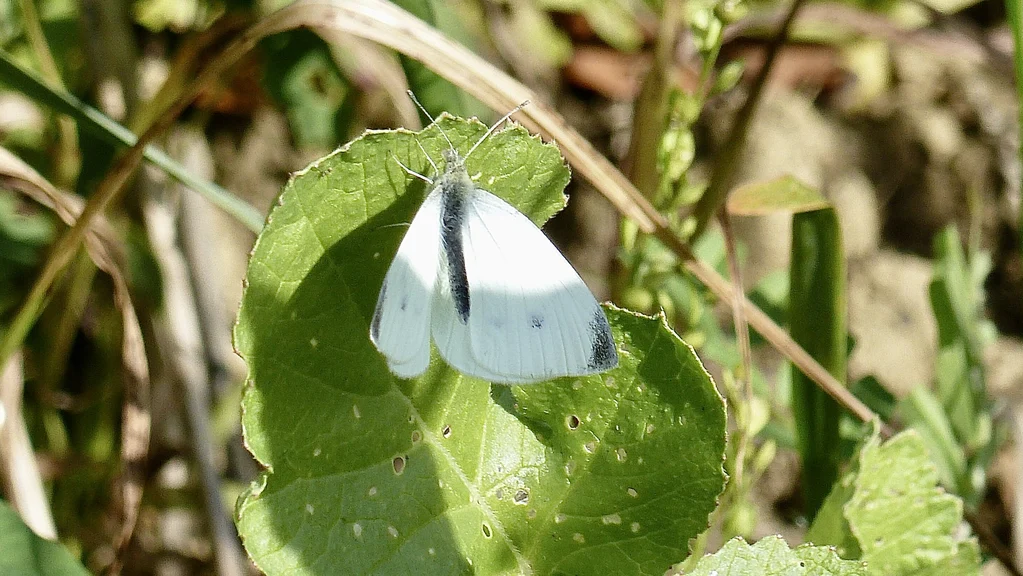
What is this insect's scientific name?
Pieris rapae
